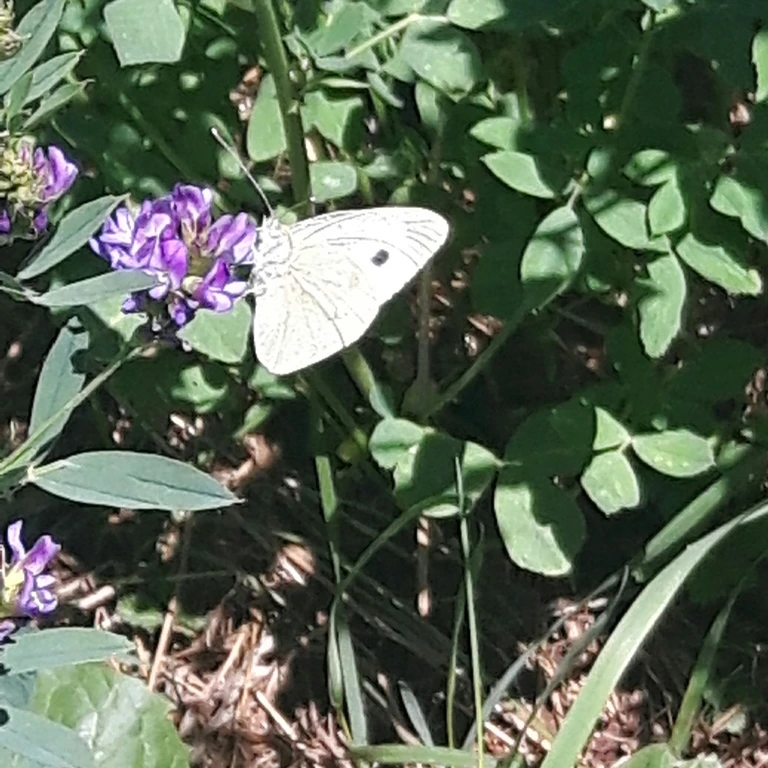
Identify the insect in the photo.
Pieris napi
